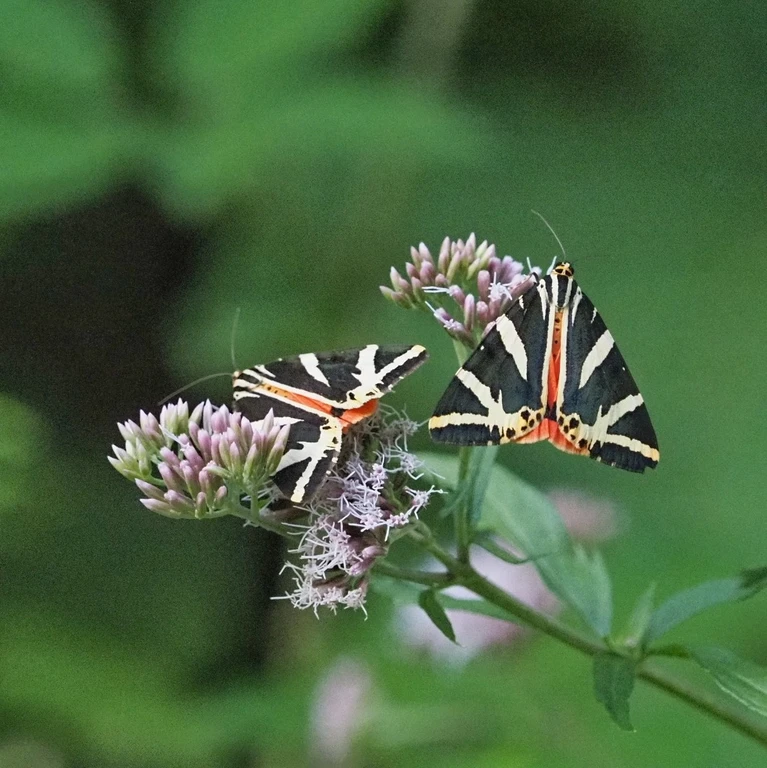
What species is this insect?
Euplagia quadripunctaria
